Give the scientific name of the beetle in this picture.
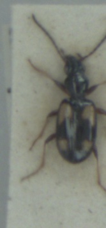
Bembidion illigeri
